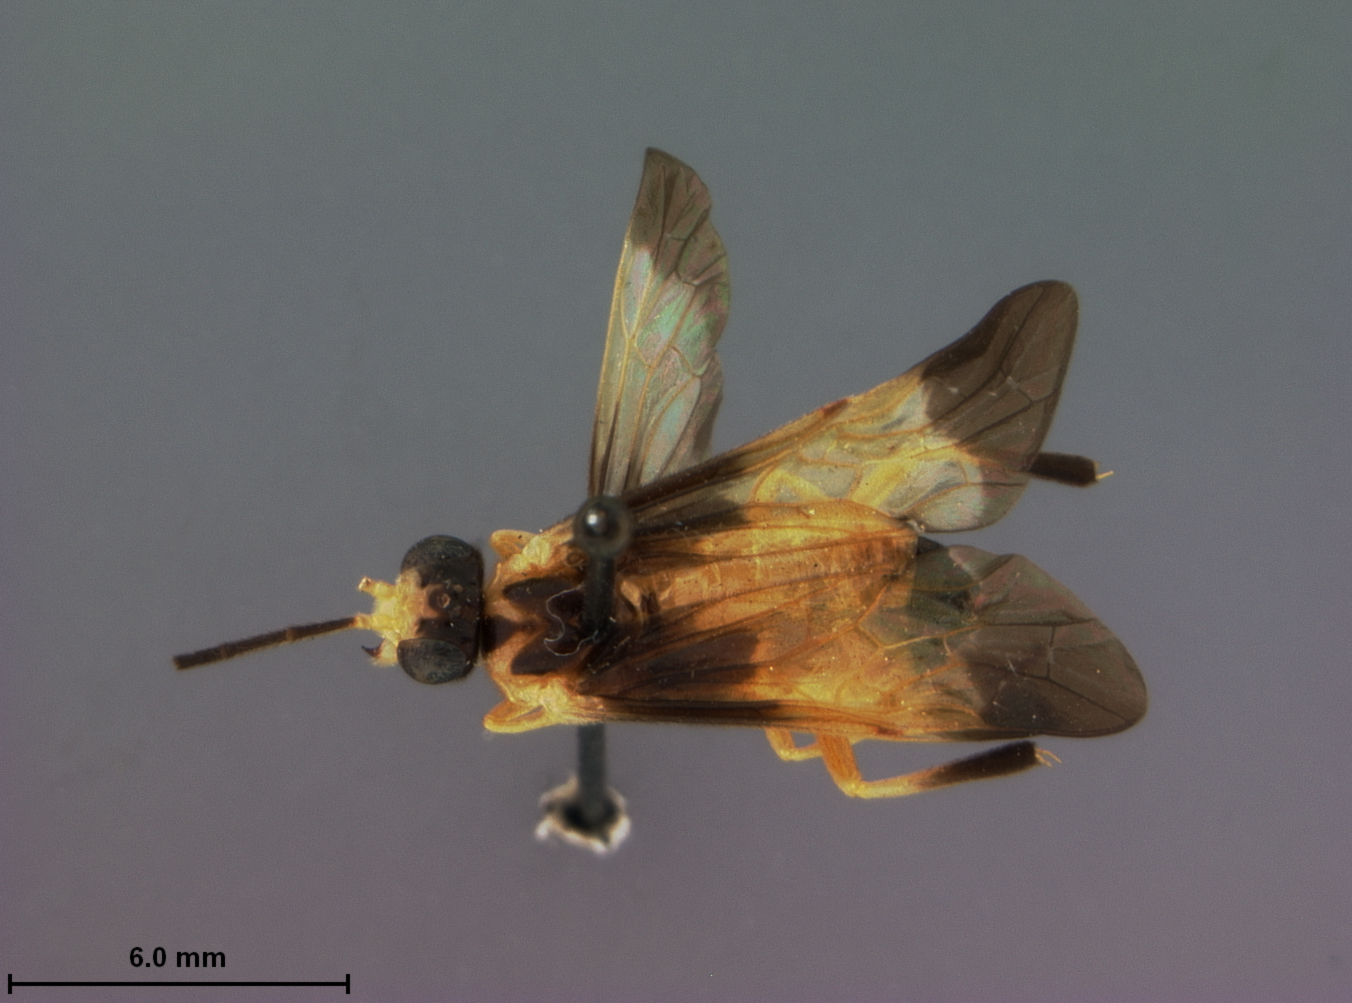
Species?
Stromboceros plesius
